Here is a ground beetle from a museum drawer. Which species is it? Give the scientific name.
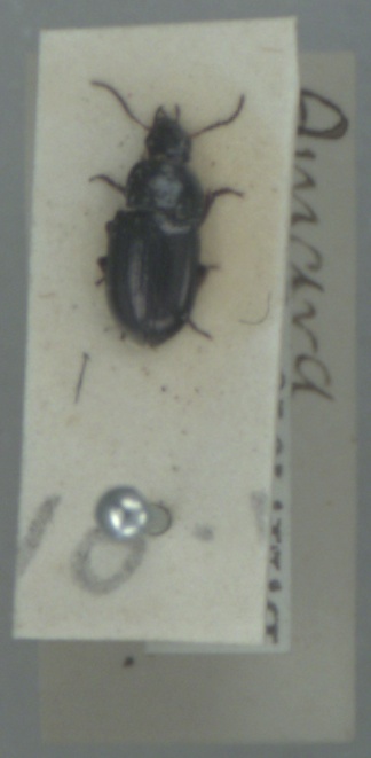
Amara tibialis
